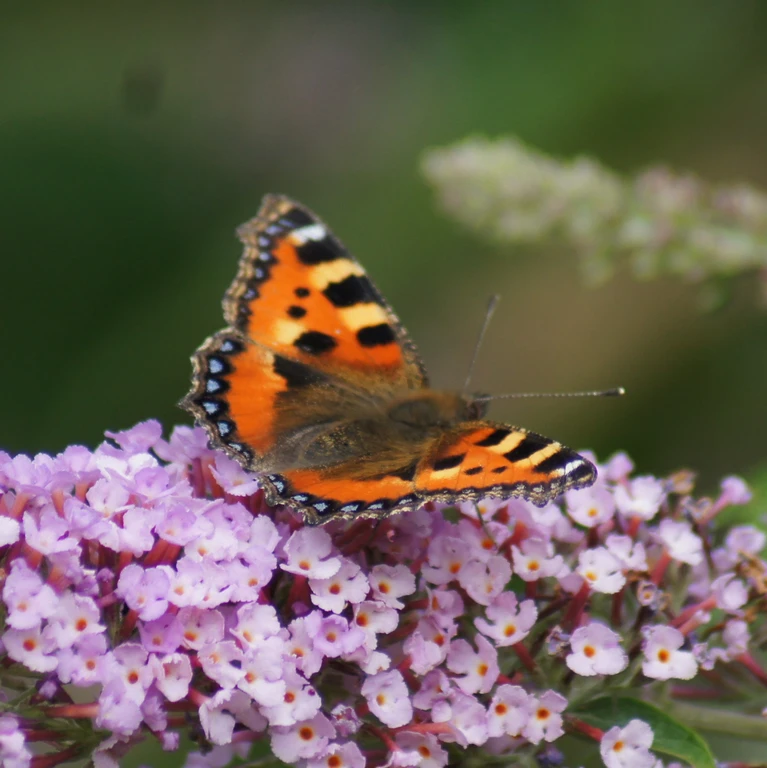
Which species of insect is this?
Aglais urticae
